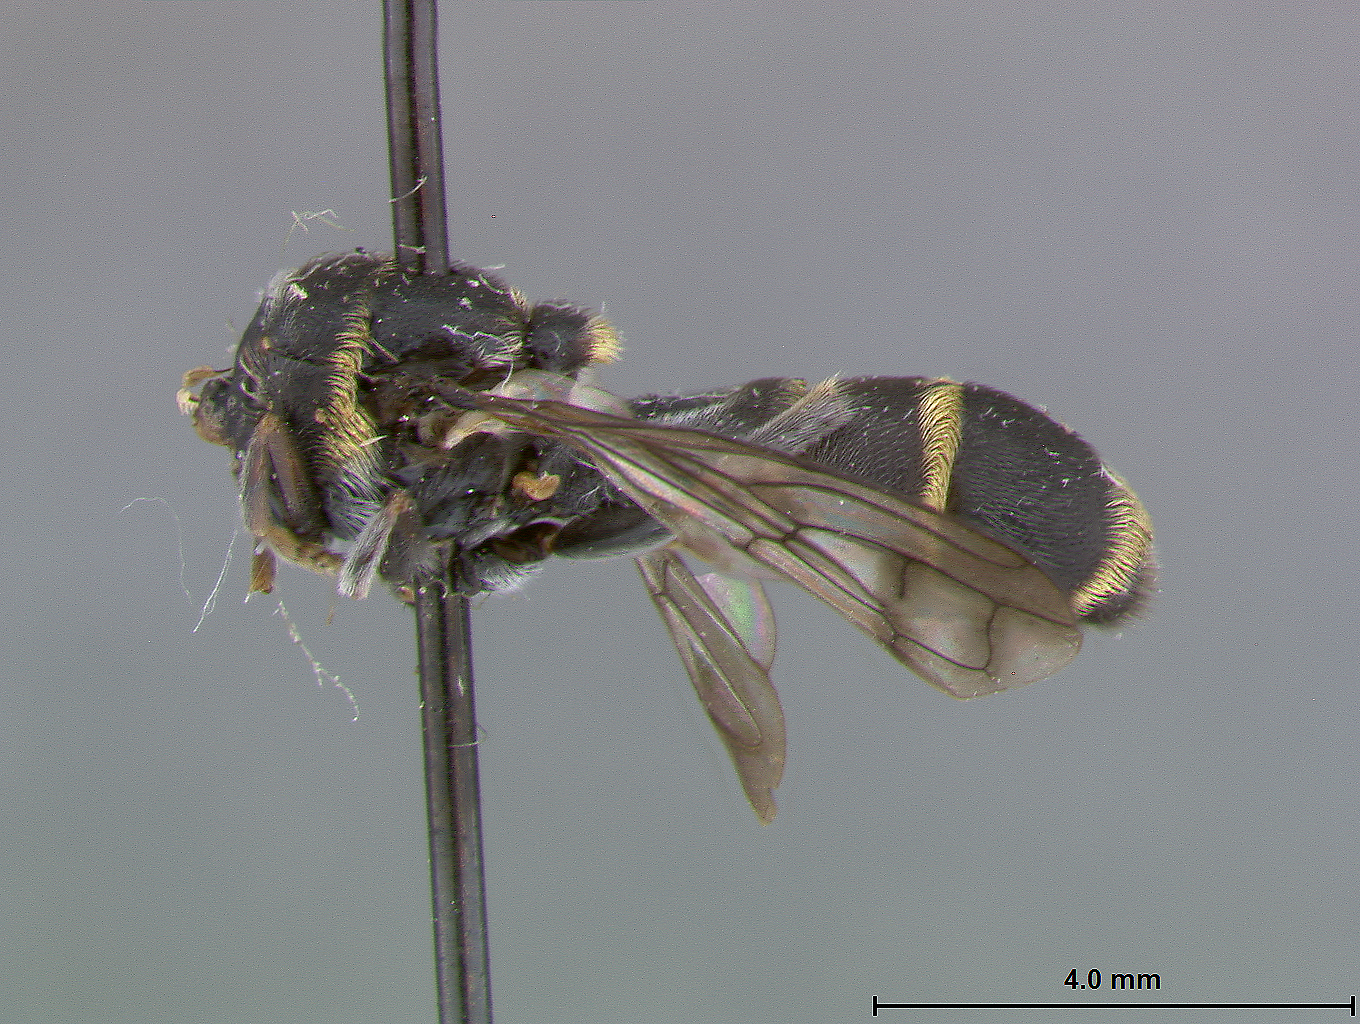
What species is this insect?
Microdon chapini
